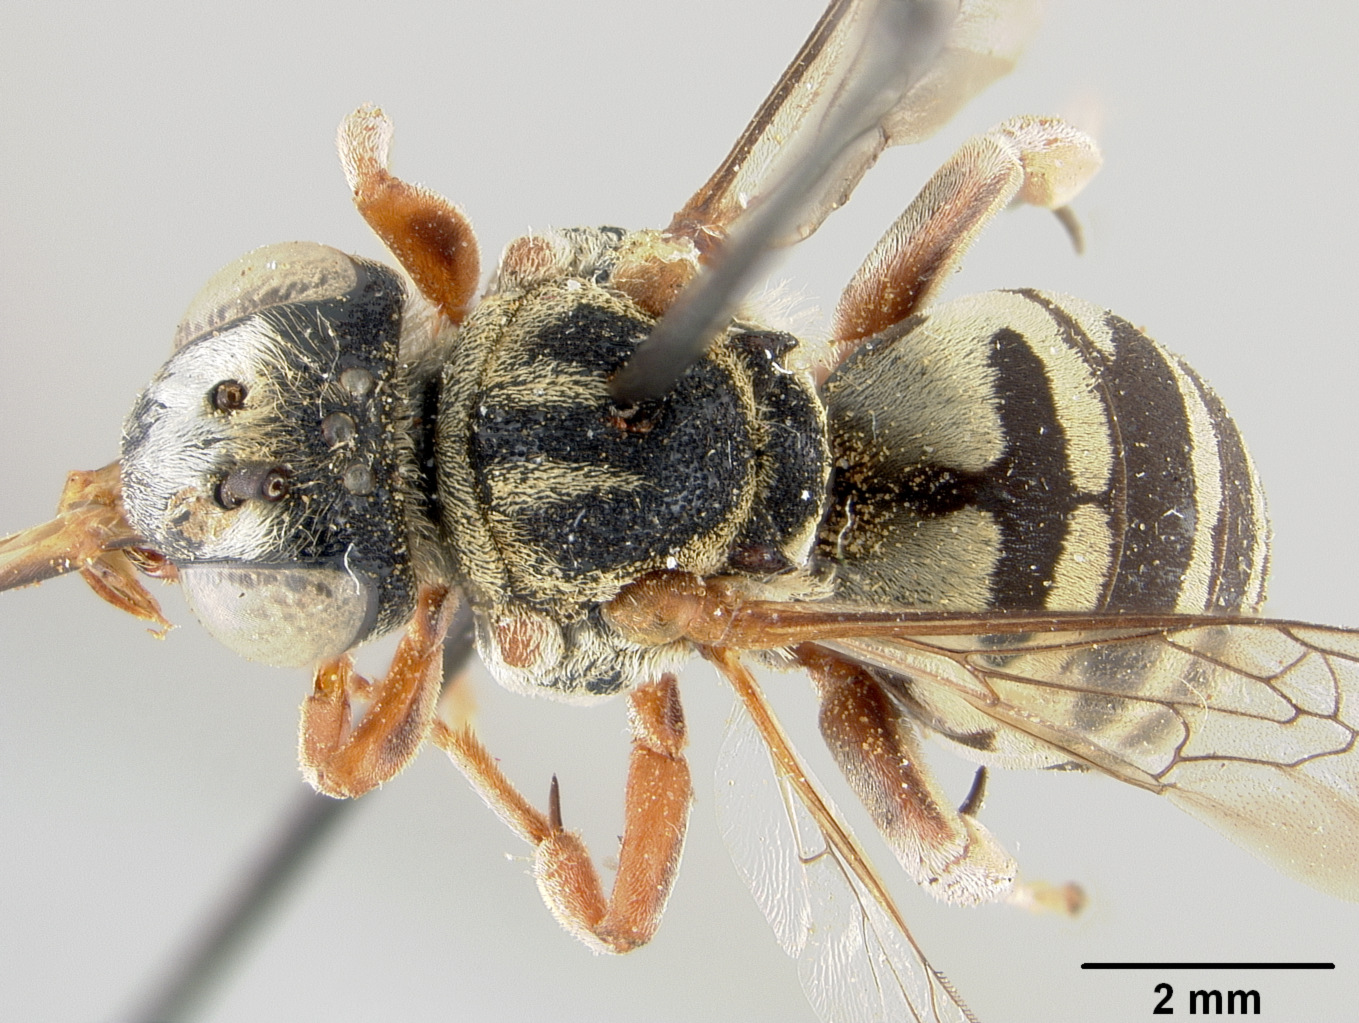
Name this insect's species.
Triepeolus lusor
